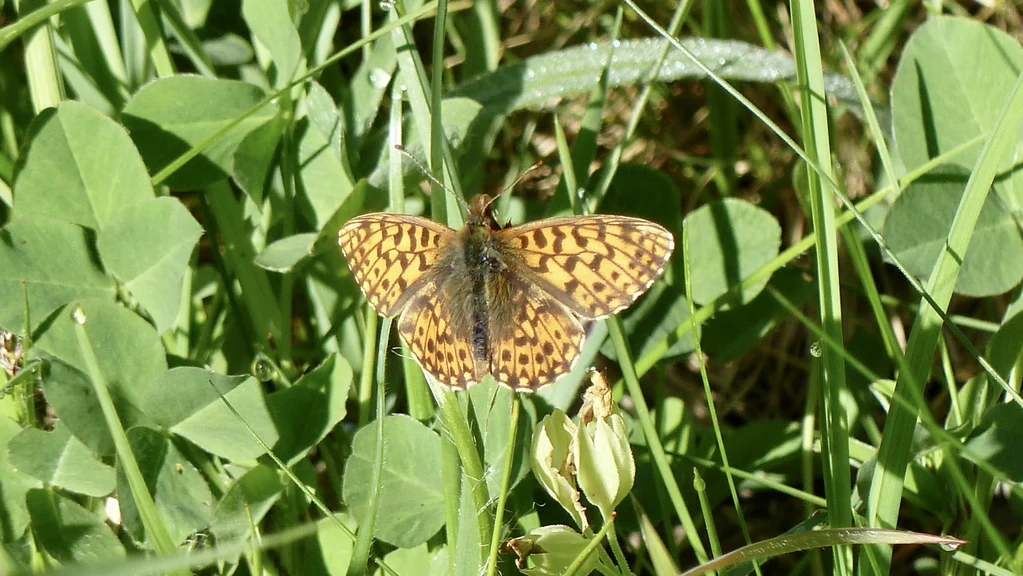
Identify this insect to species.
Boloria dia
